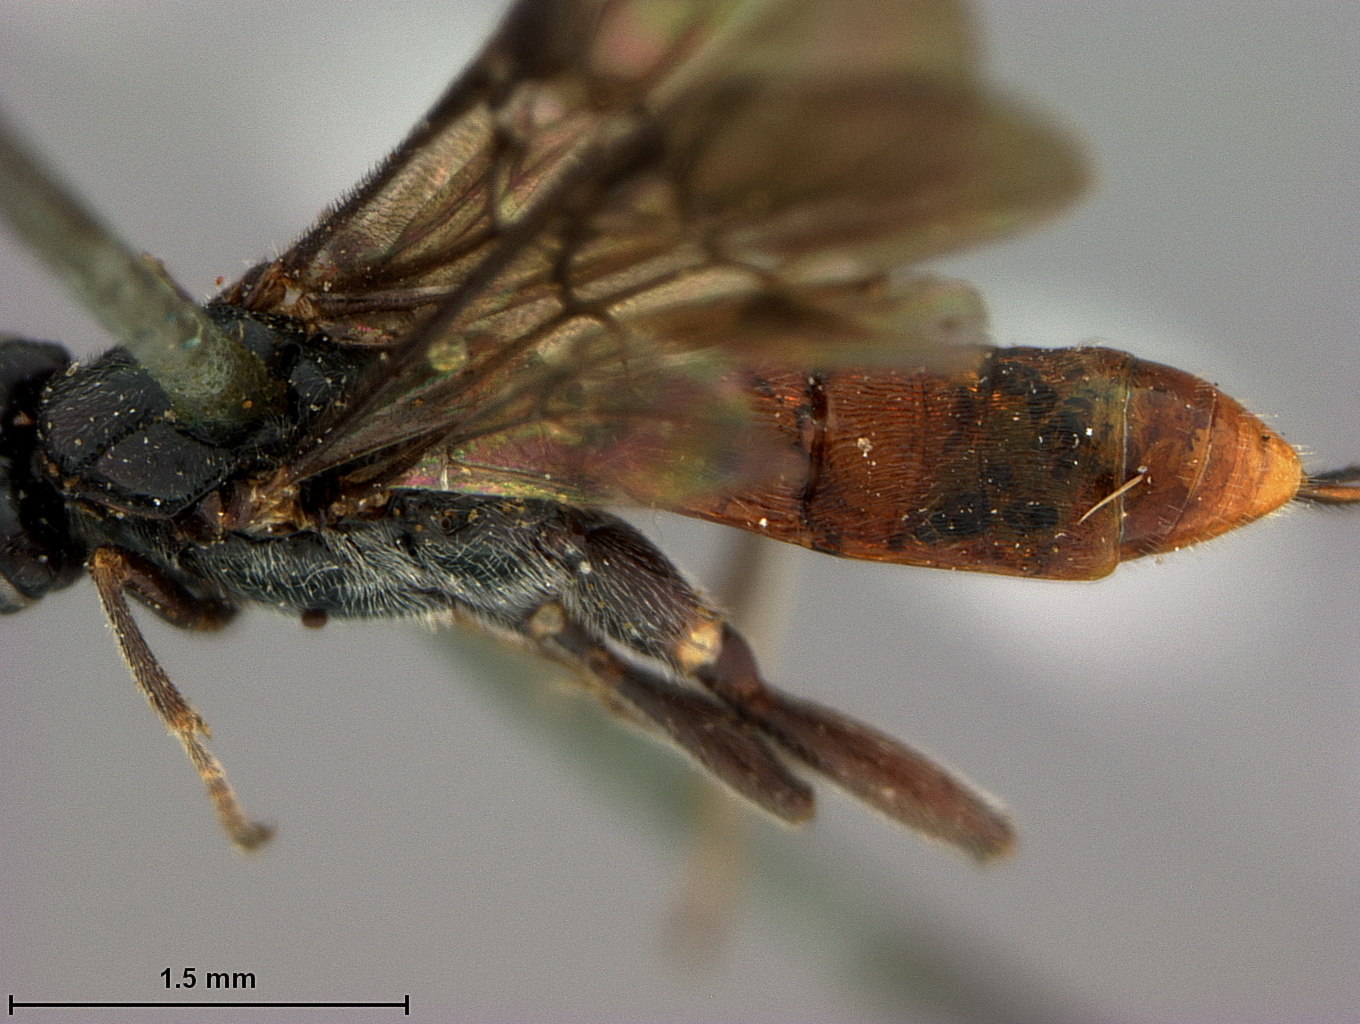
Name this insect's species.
Microdus aciculatus
